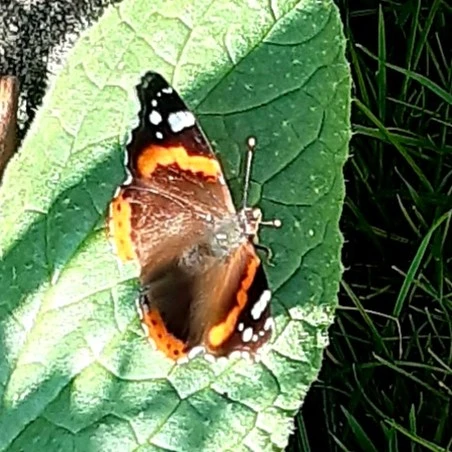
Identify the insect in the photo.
Vanessa atalanta
